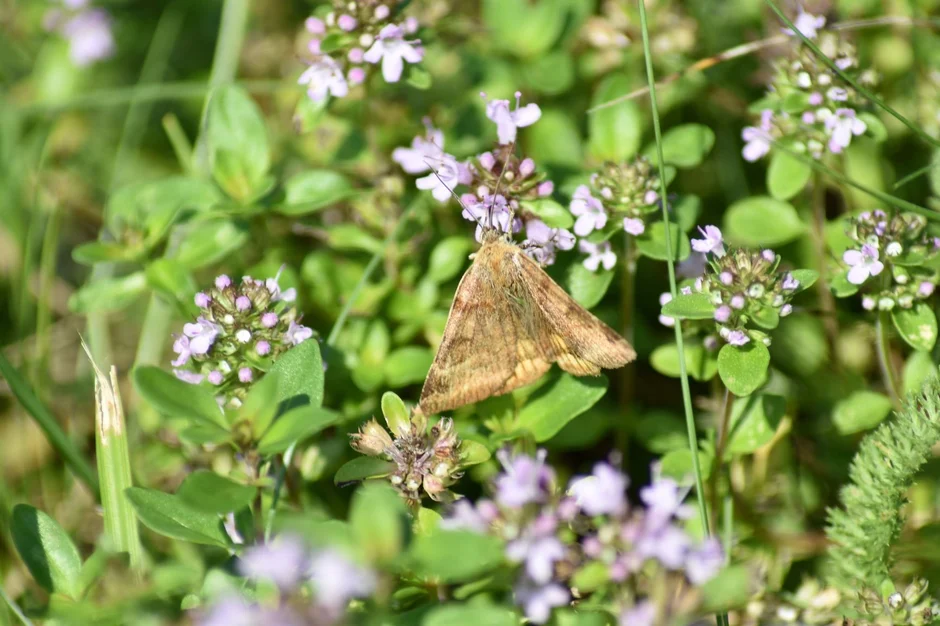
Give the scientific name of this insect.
Euclidia glyphica
